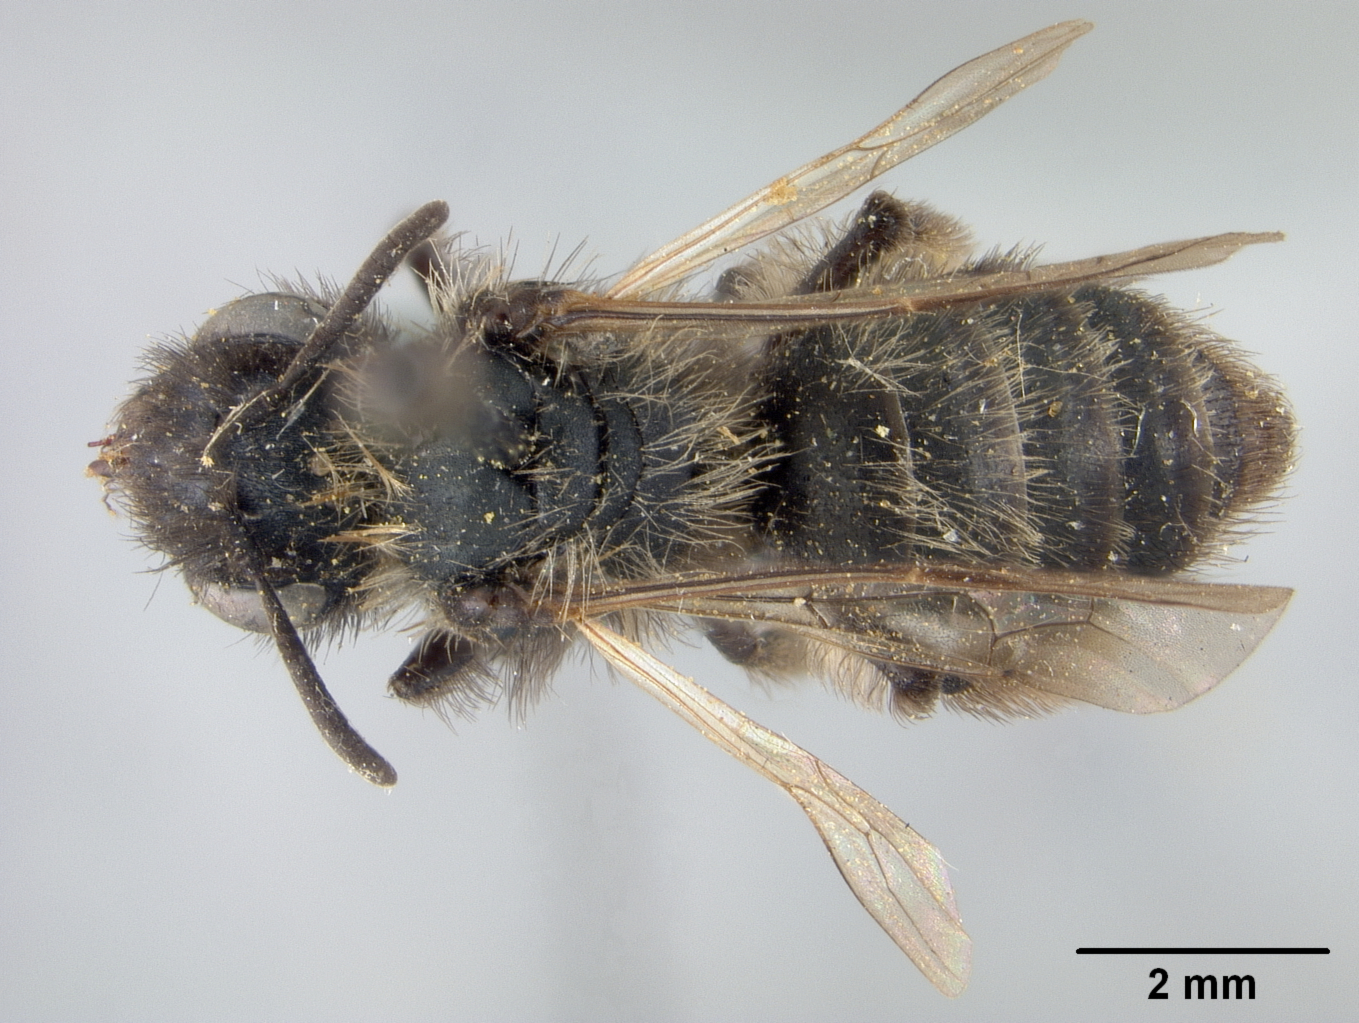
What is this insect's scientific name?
Andrena misella
